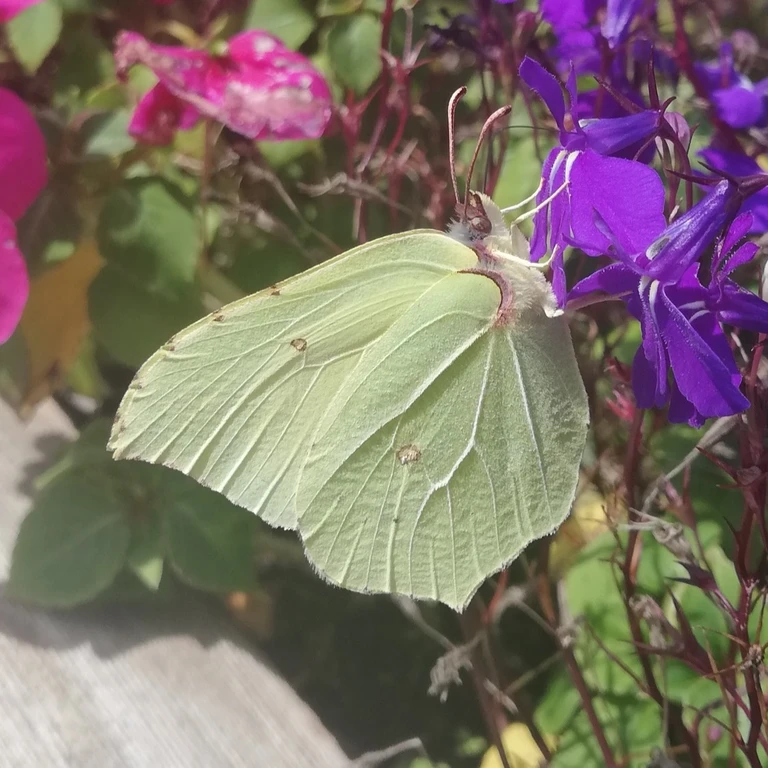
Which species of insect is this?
Gonepteryx rhamni
